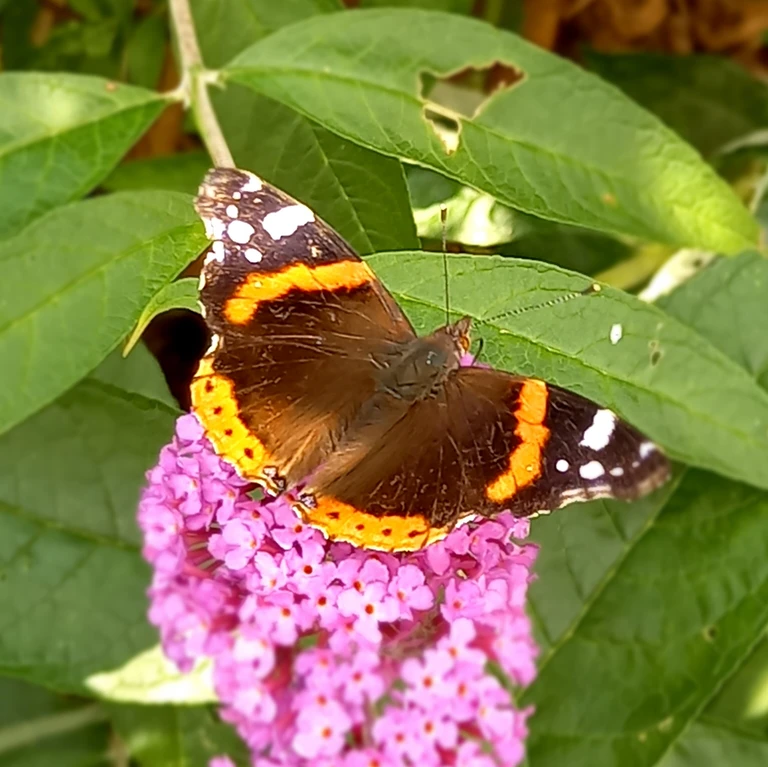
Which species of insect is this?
Vanessa atalanta
